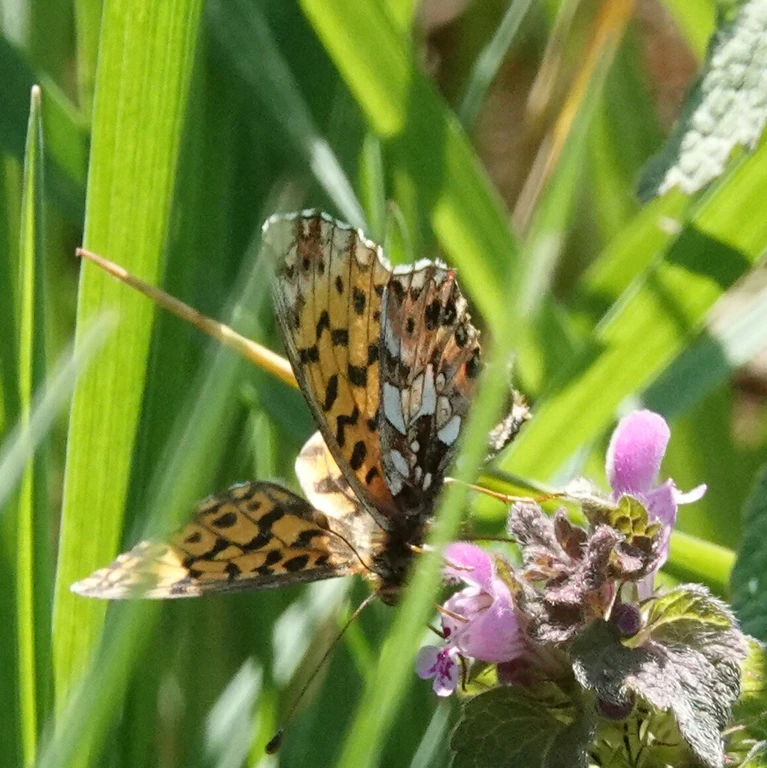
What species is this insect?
Boloria dia
